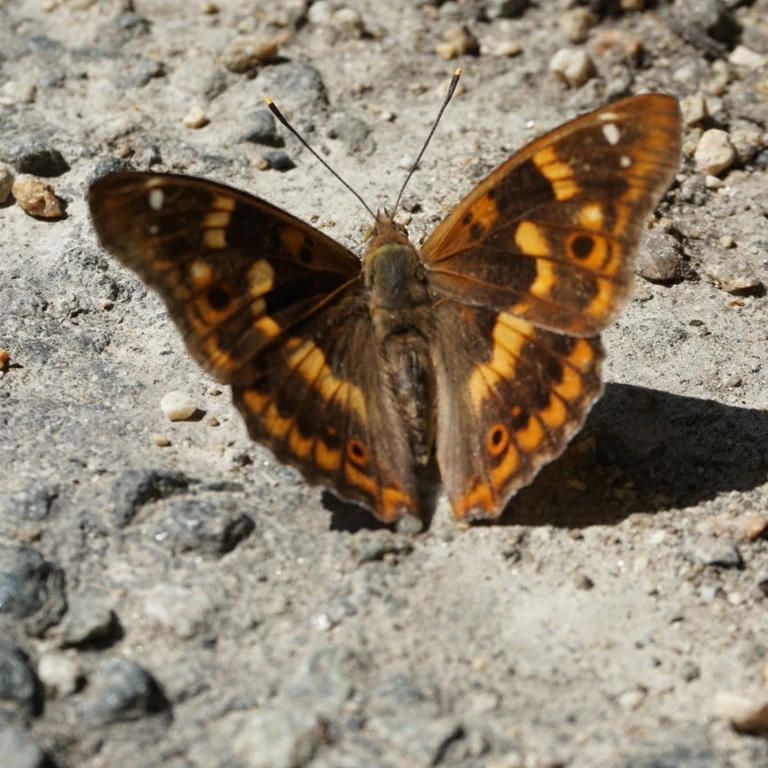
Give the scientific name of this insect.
Apatura ilia
